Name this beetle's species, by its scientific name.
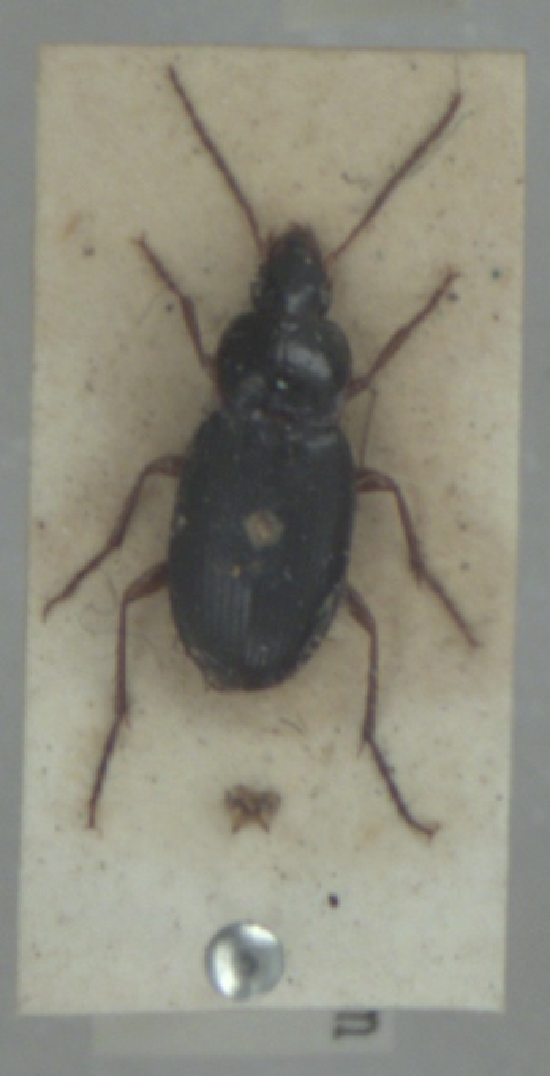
Calathus micropterus
